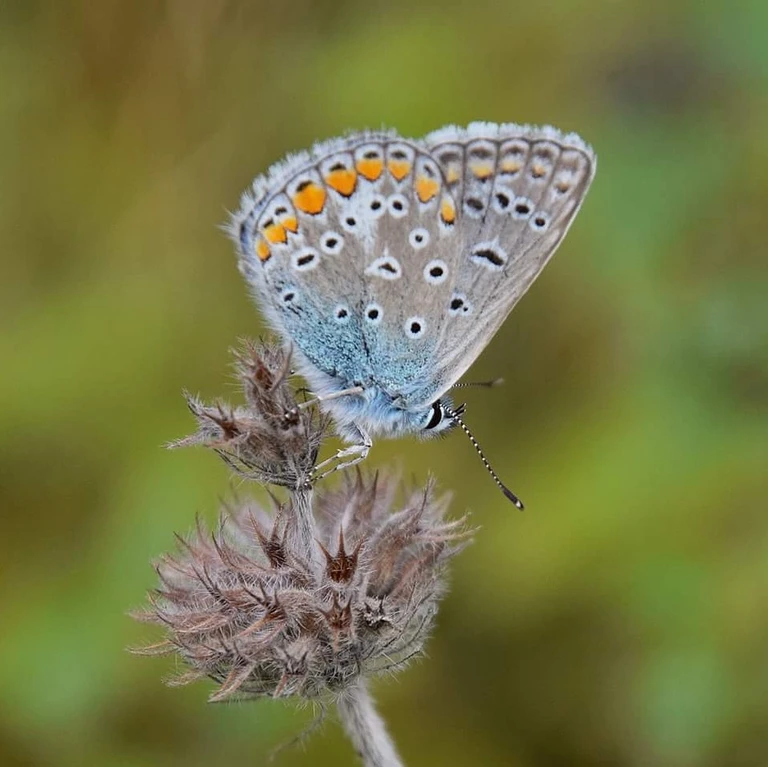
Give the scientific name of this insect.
Polyommatus icarus
